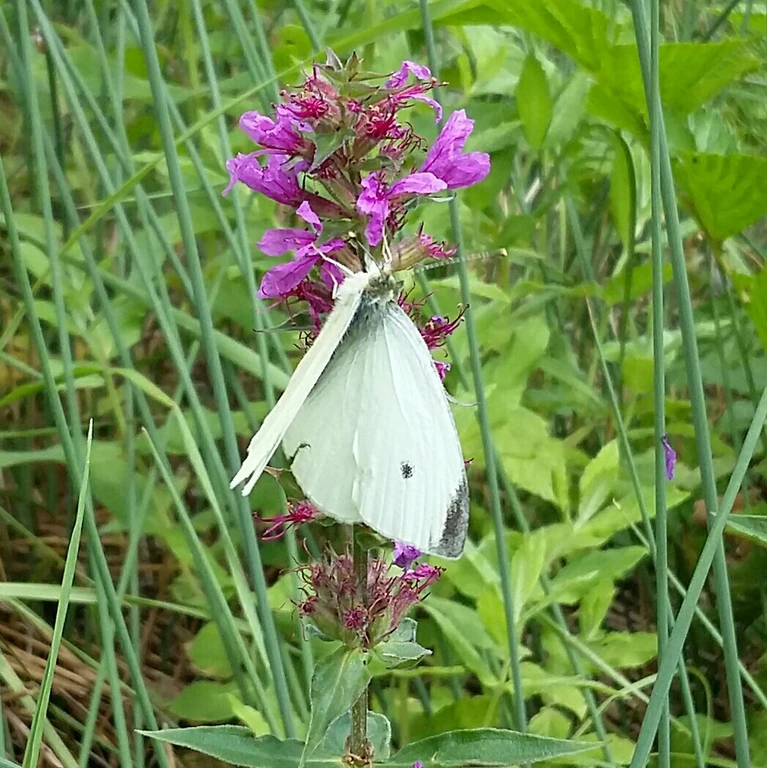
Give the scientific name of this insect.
Pieris rapae
